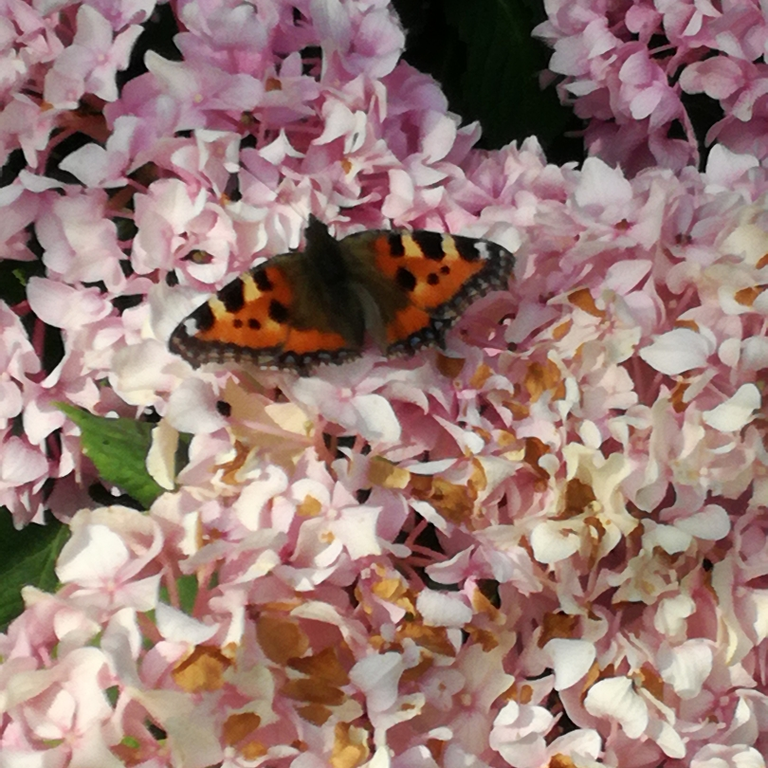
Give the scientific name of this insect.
Aglais urticae
